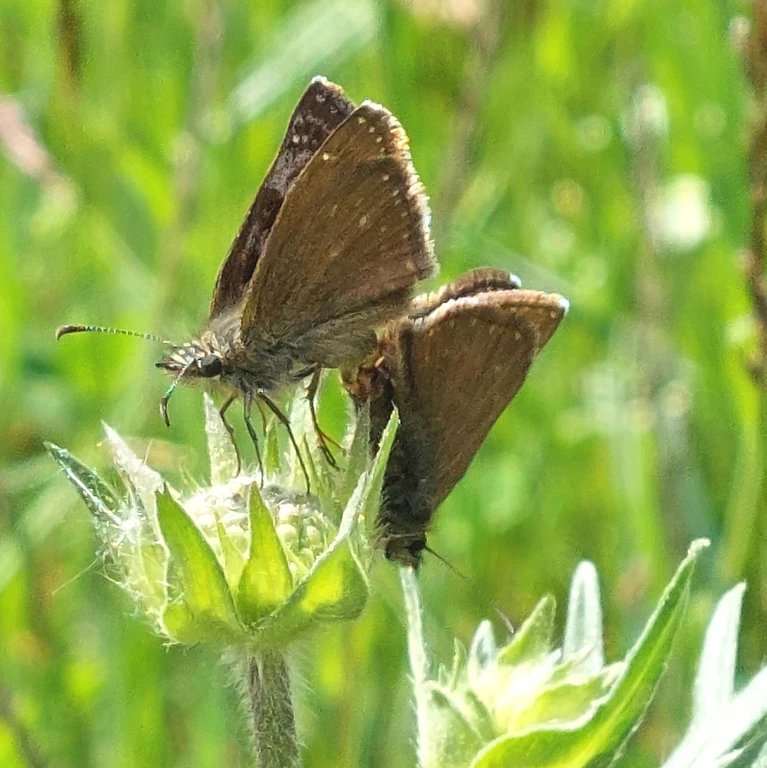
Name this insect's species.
Erynnis tages
